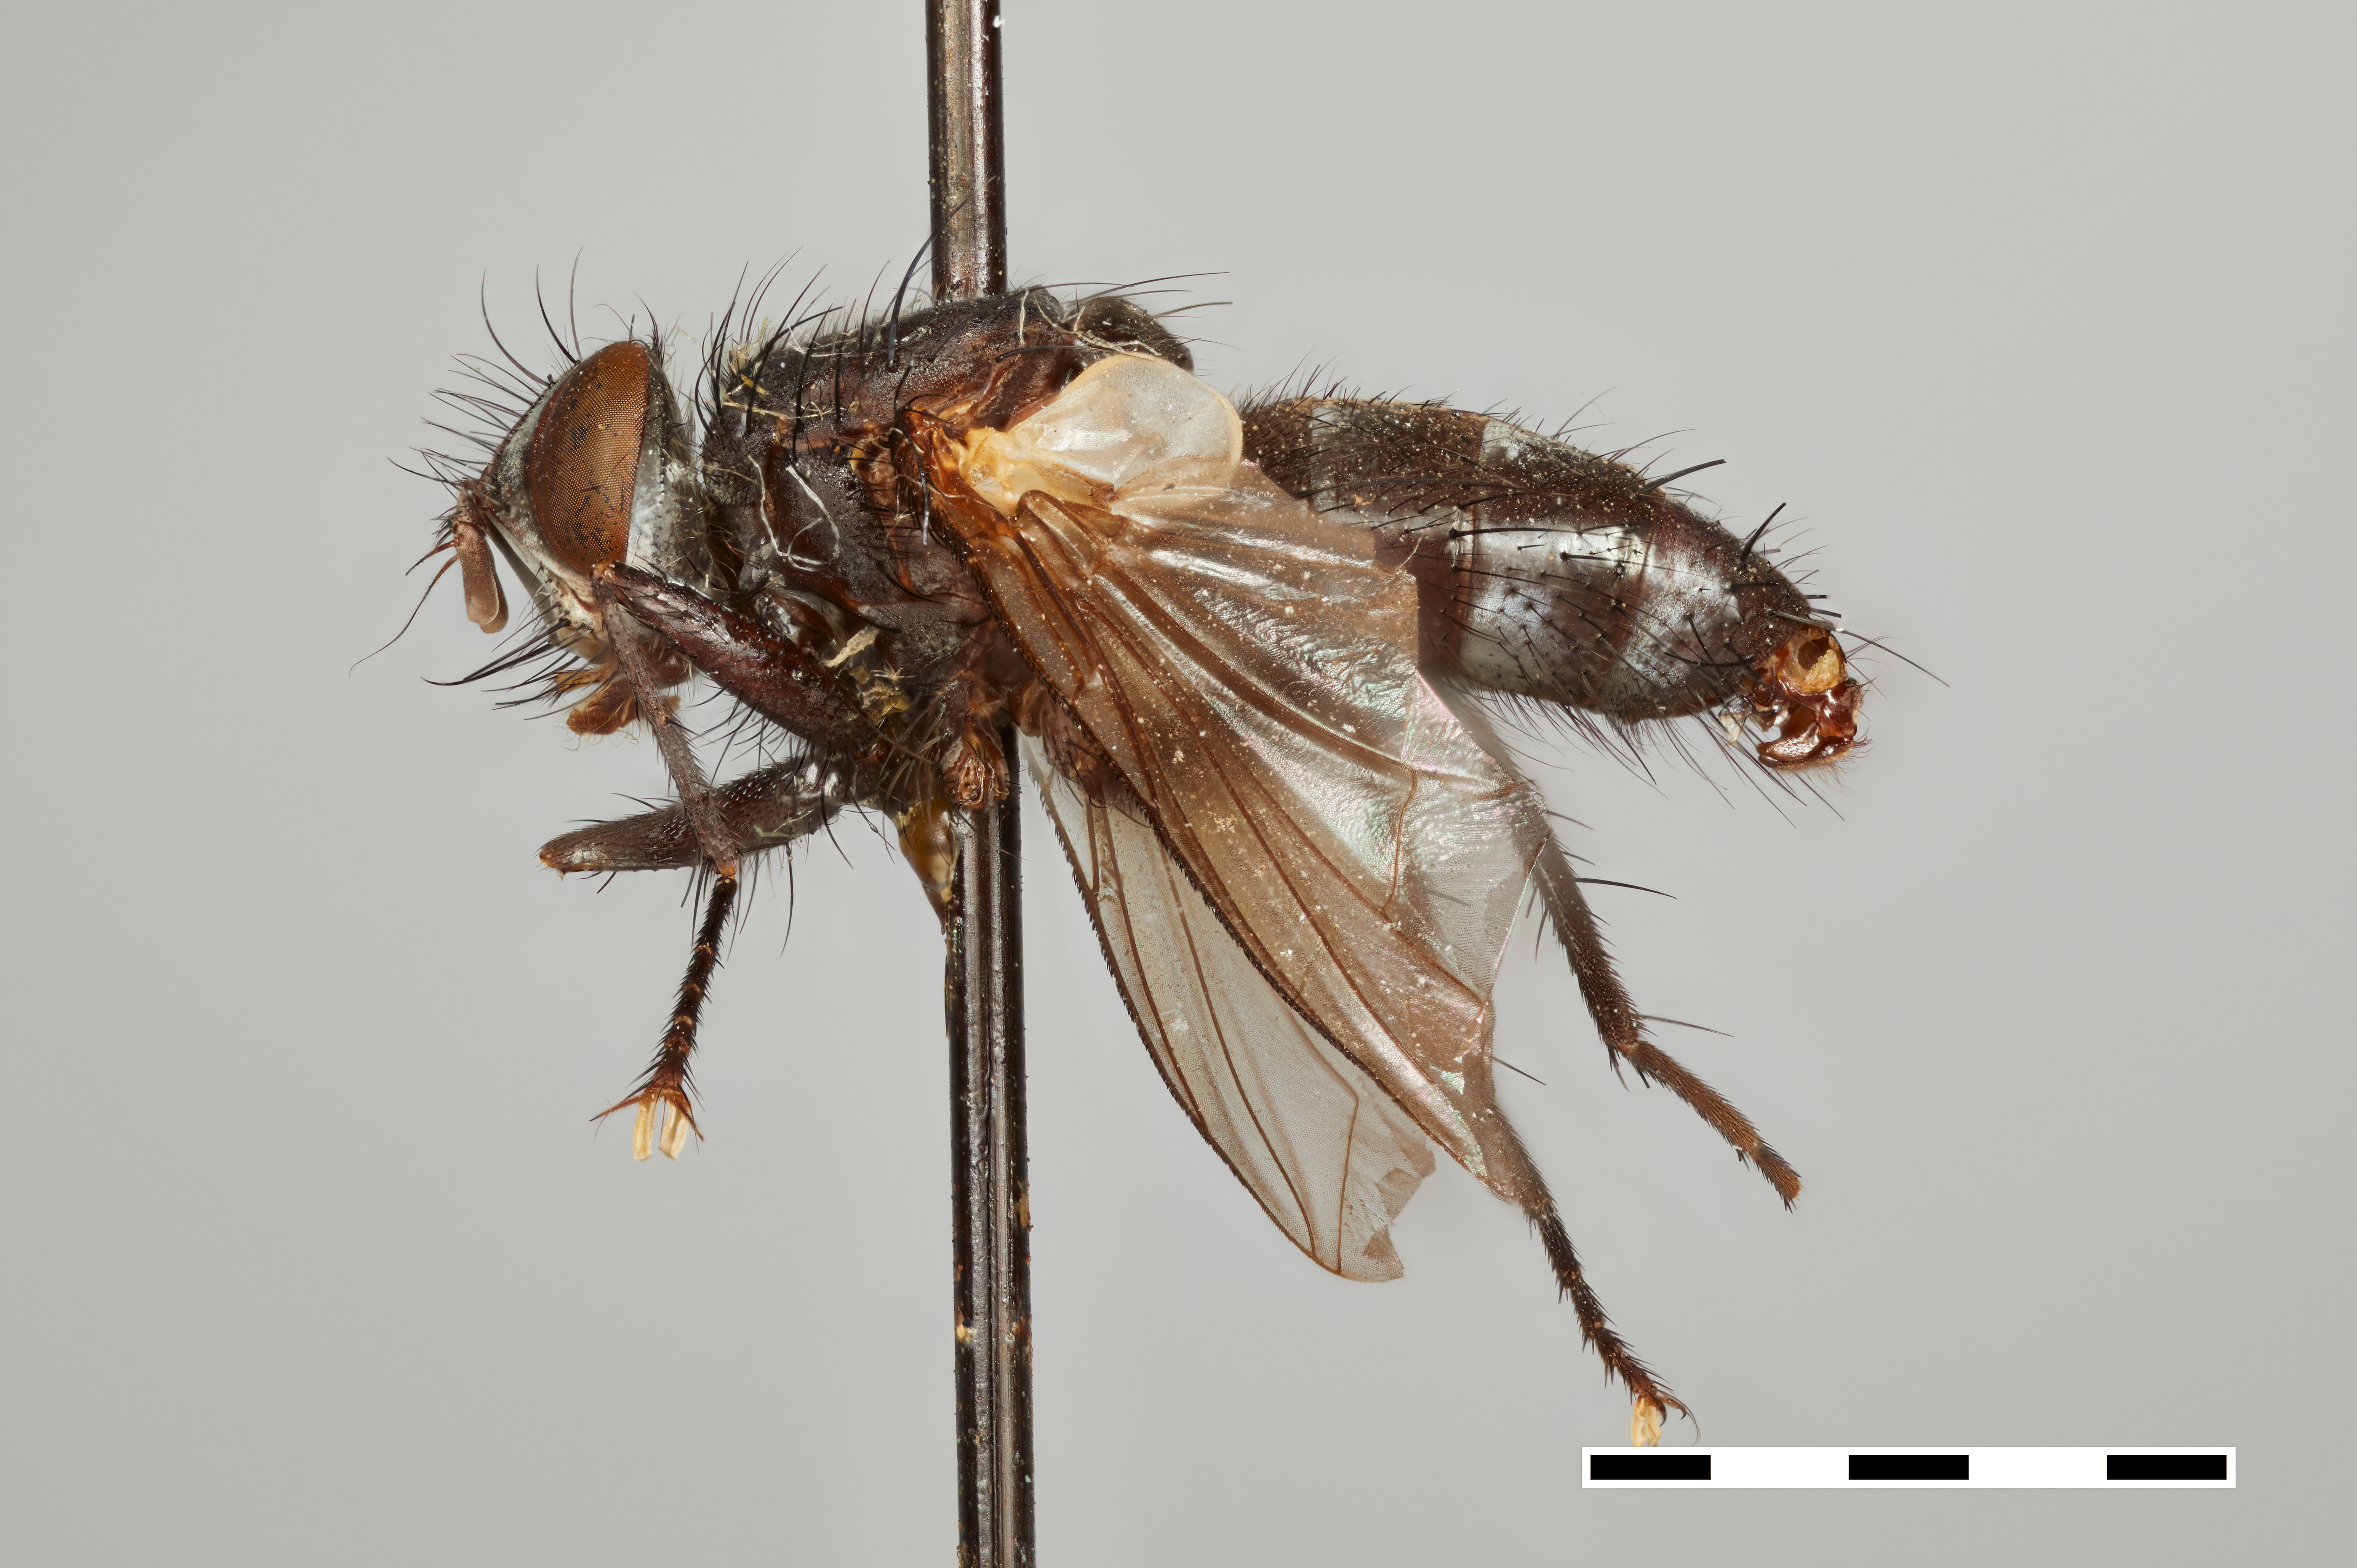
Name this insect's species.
Paradexodes albifacies
